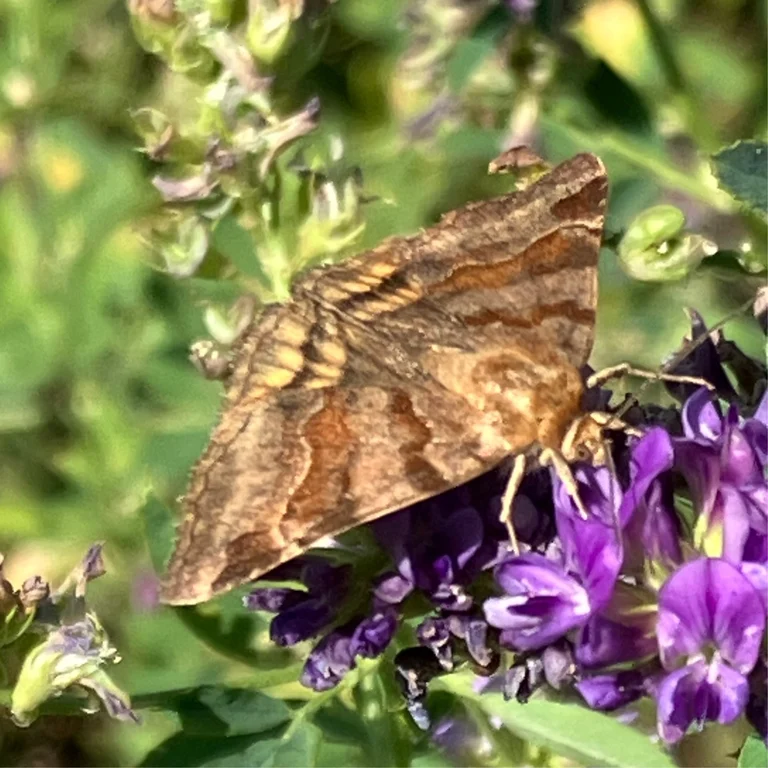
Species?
Euclidia glyphica
